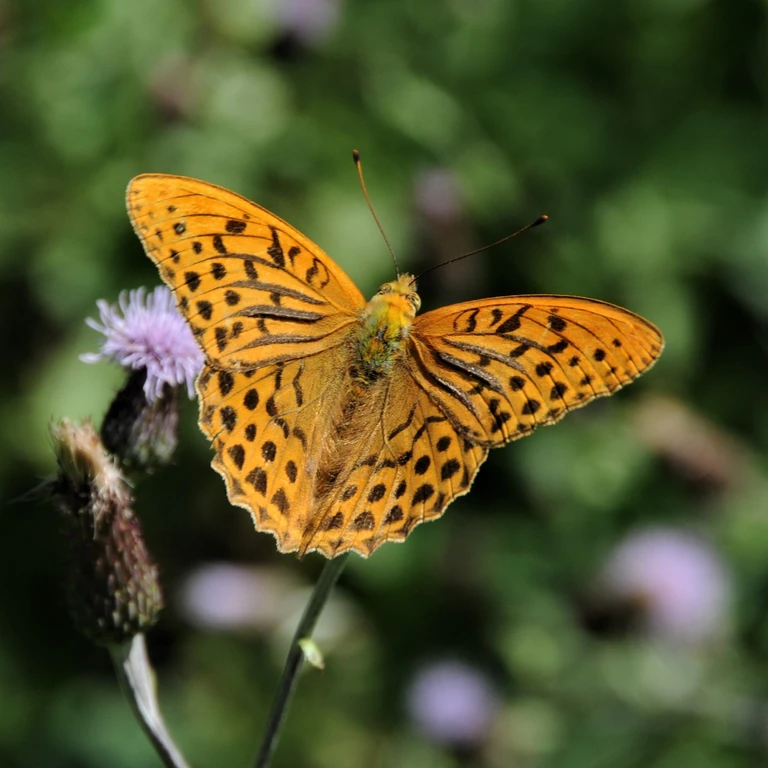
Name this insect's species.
Argynnis paphia
